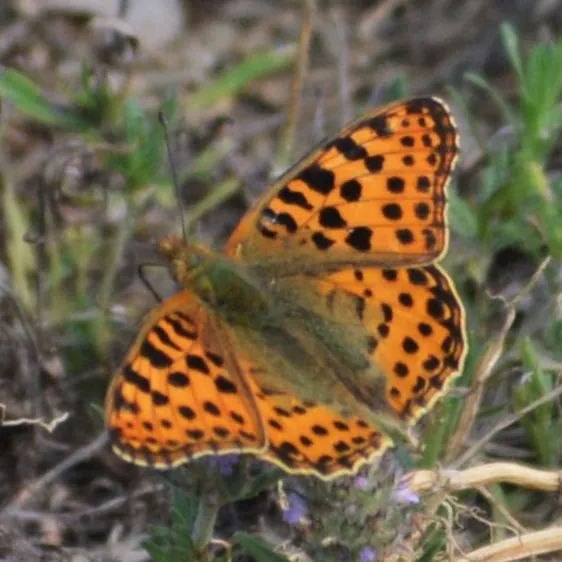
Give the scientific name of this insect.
Issoria lathonia
